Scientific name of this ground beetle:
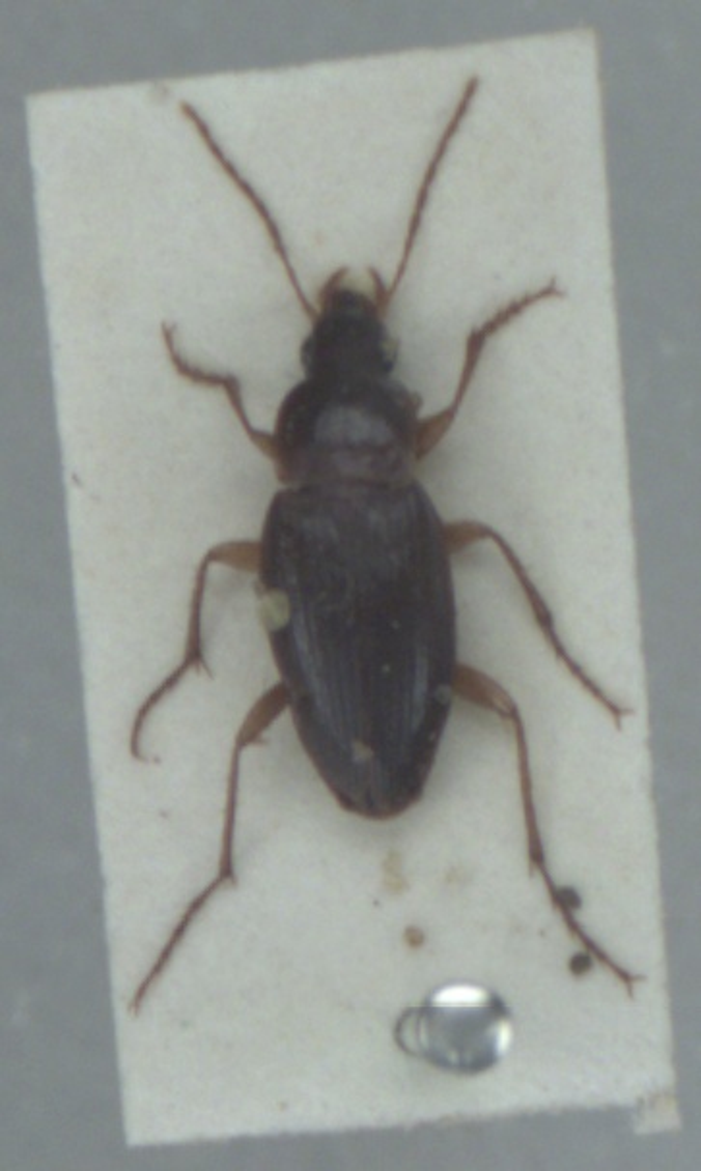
Calathus mollis
